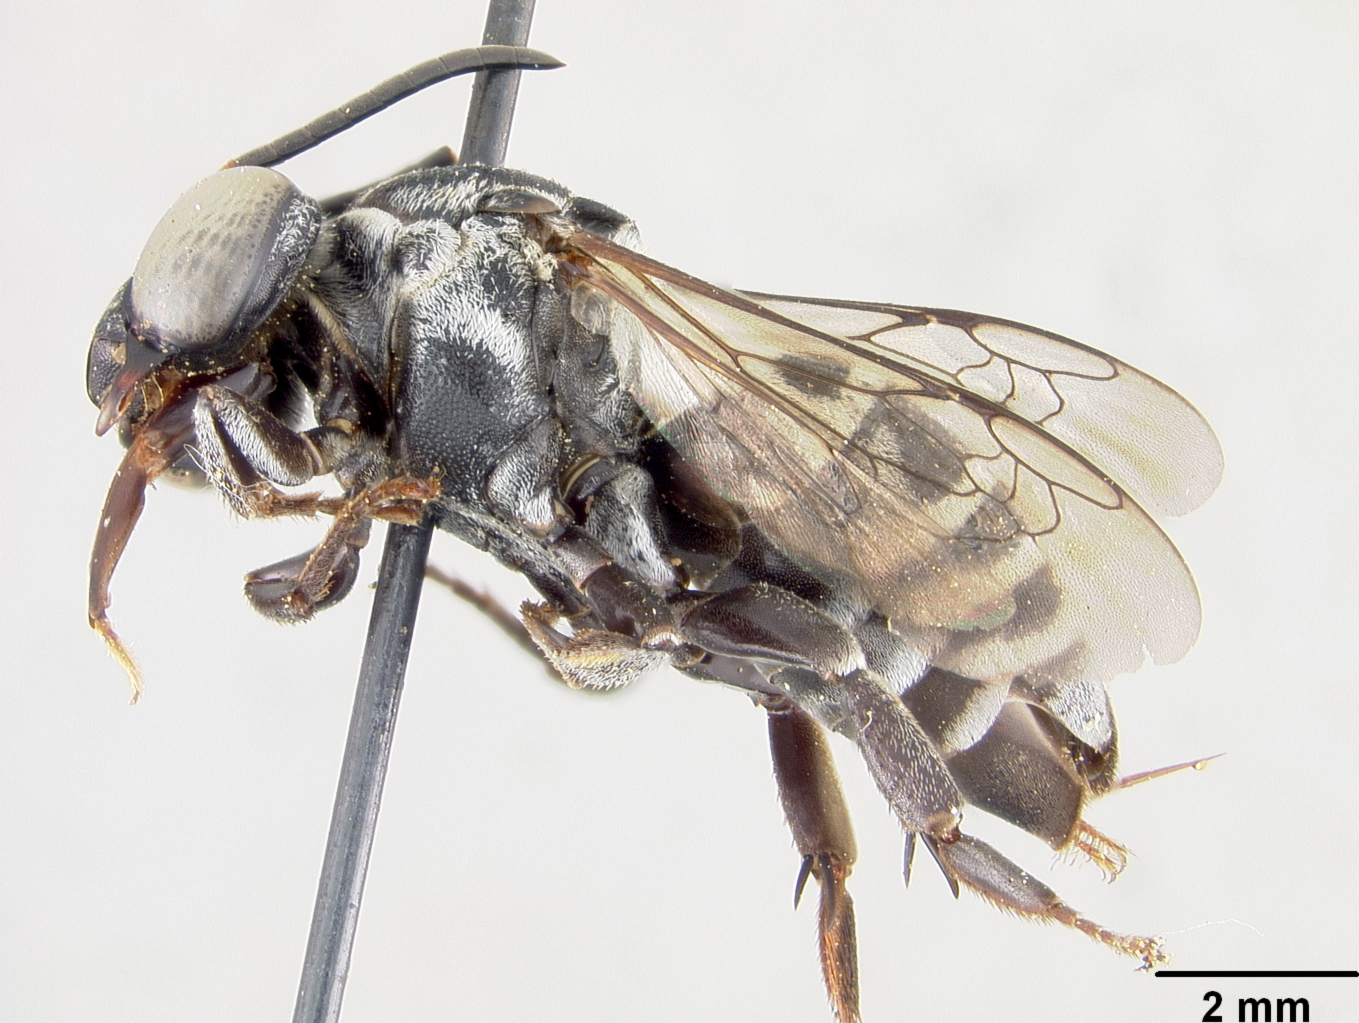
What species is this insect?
Triepeolus georgicus
